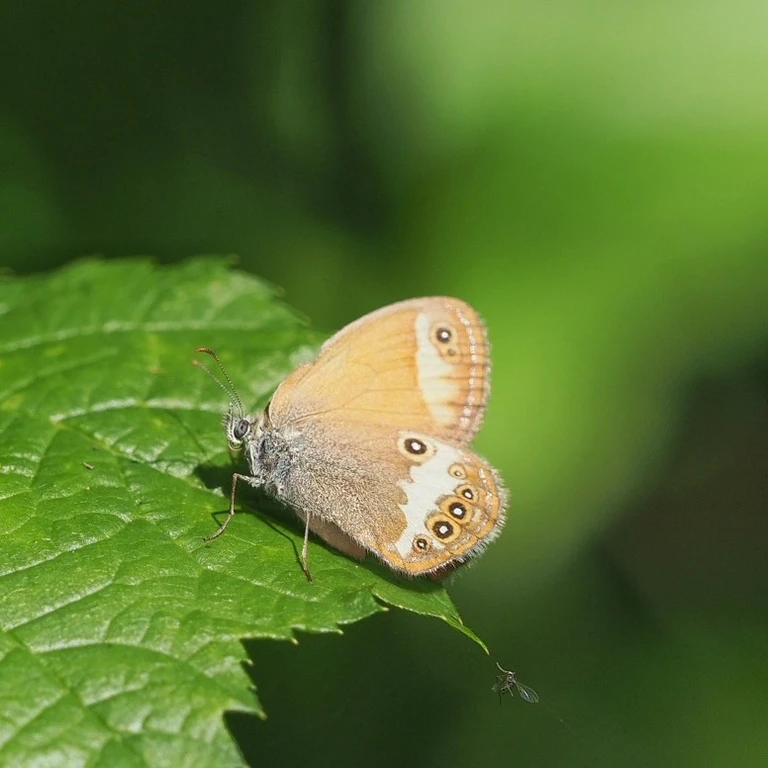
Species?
Coenonympha arcania
